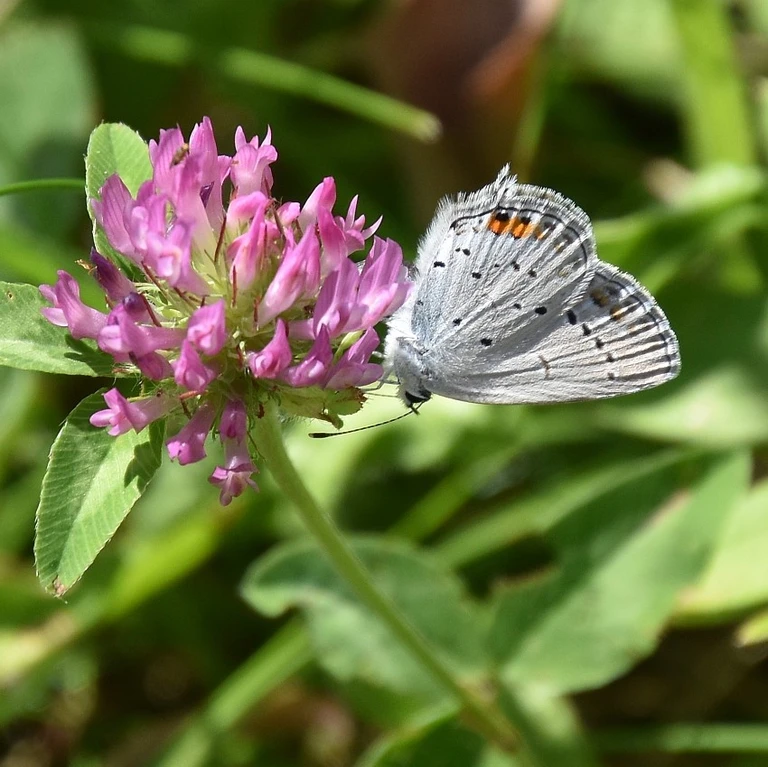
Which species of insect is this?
Cupido argiades (also Elkalyce argiades)
